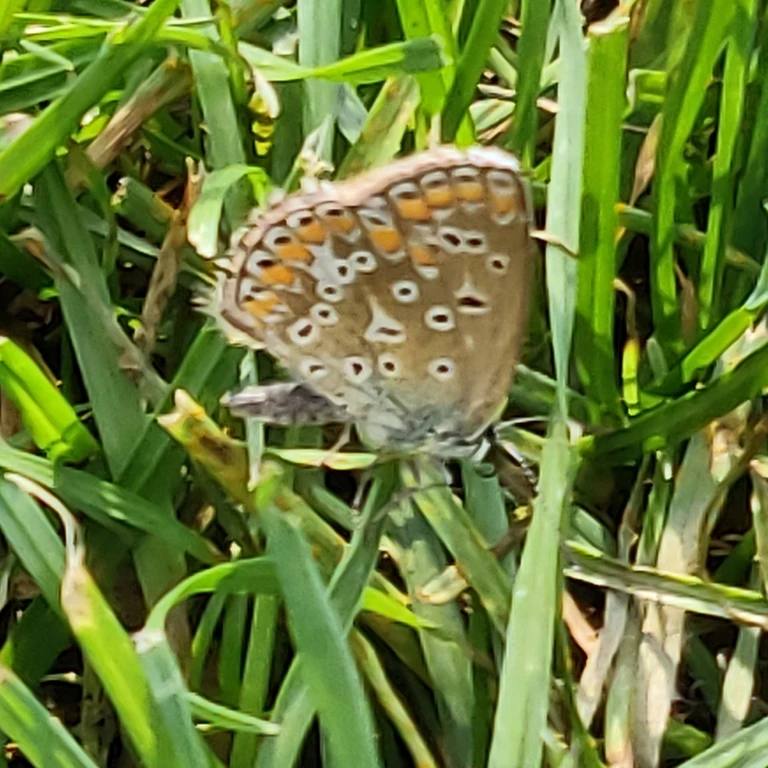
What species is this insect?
Polyommatus icarus
